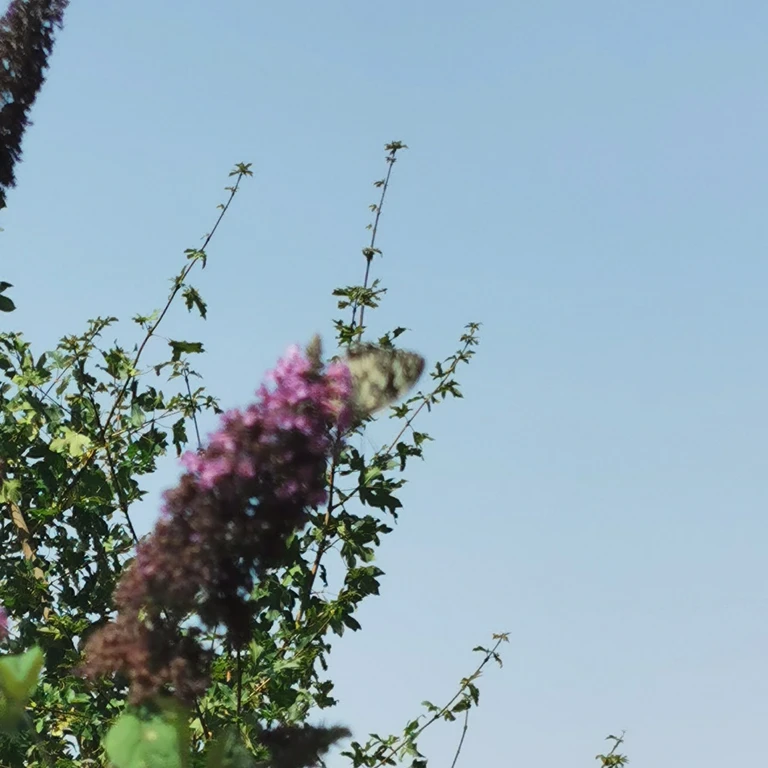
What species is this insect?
Melanargia galathea
